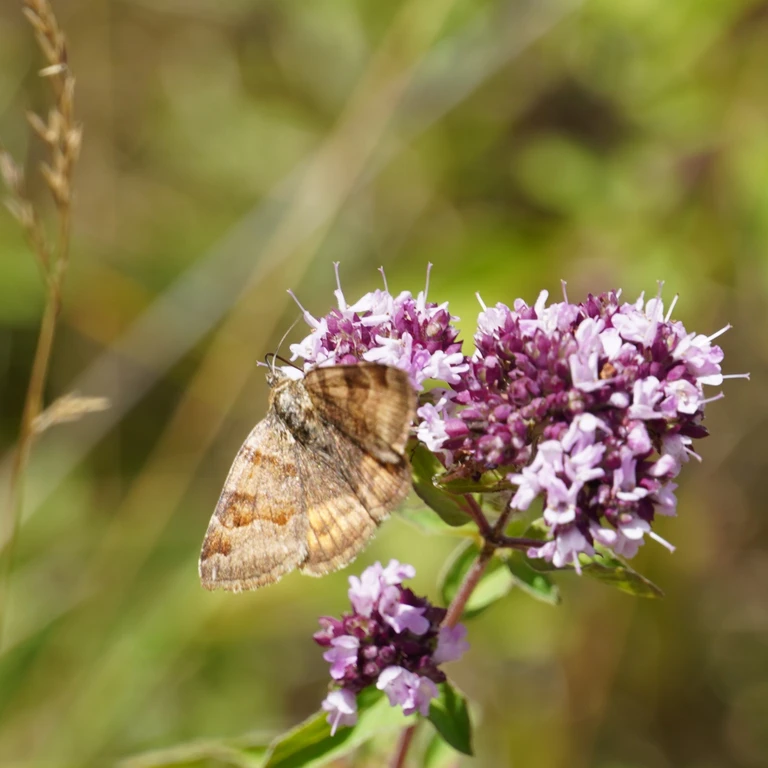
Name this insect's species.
Euclidia glyphica
